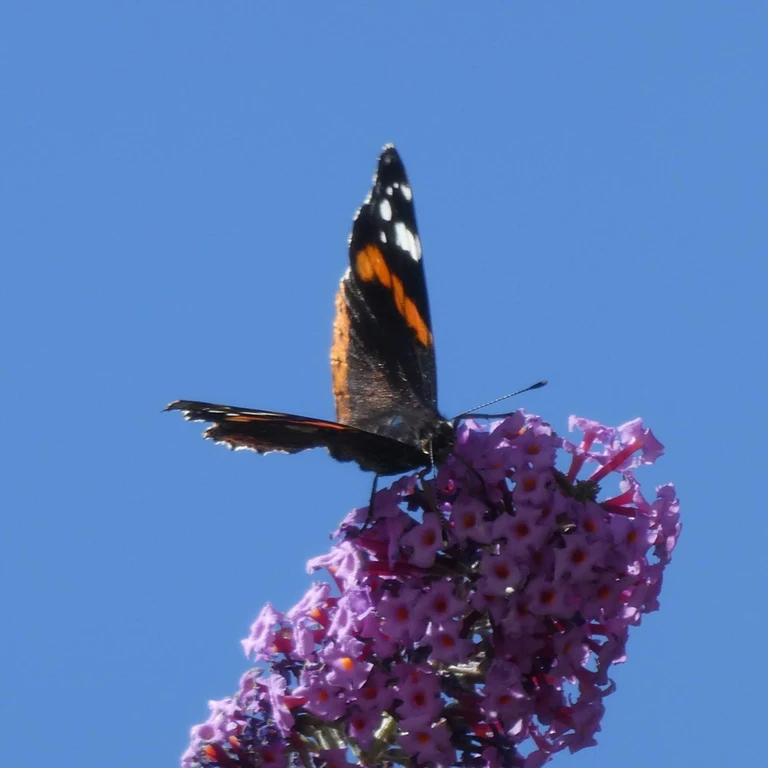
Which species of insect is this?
Vanessa atalanta
